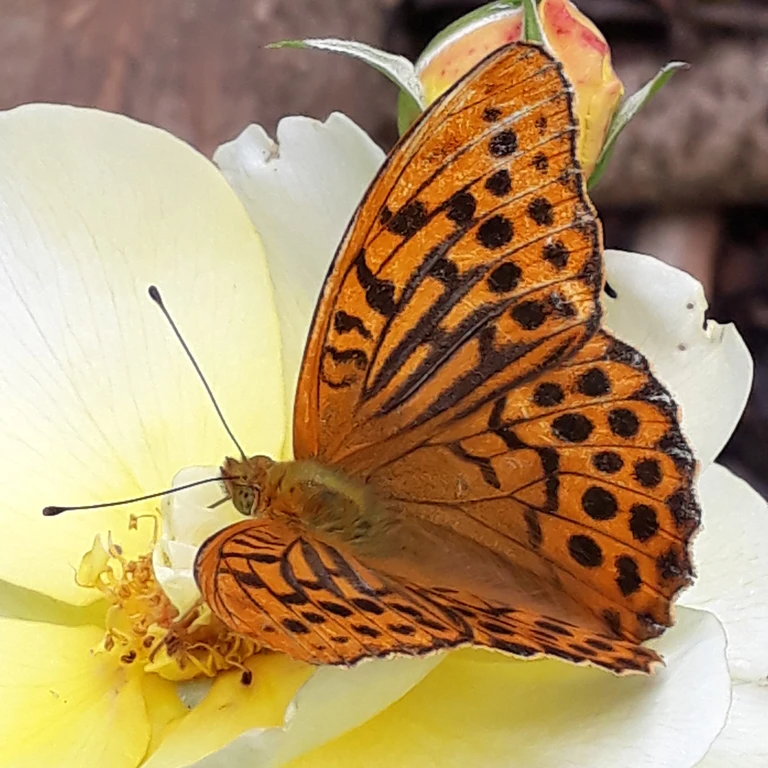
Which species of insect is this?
Argynnis paphia
